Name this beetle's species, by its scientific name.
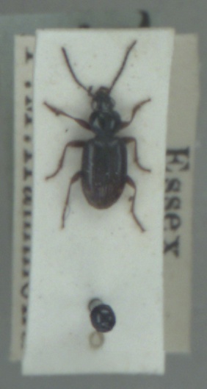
Bembidion lunulatum
